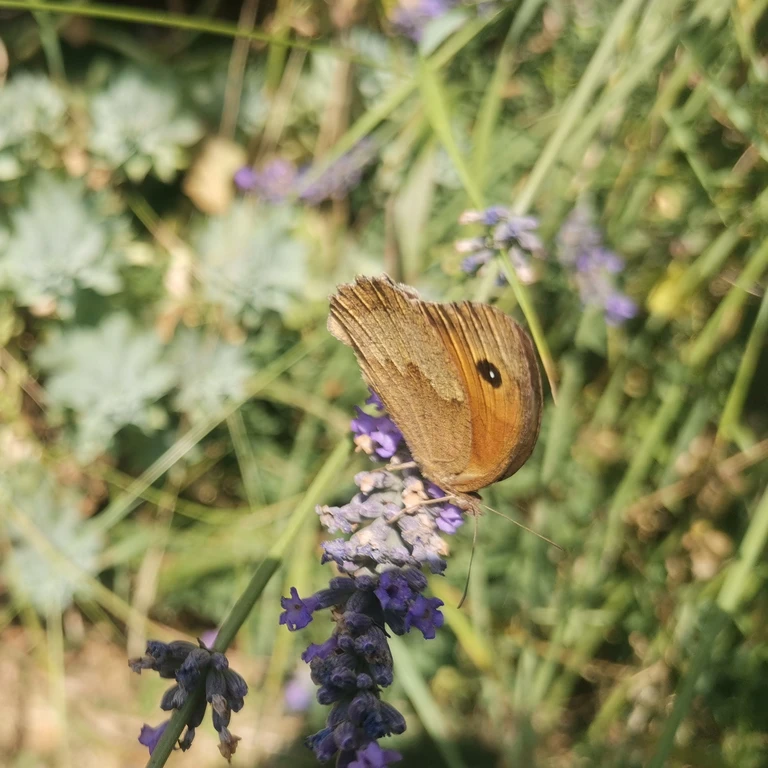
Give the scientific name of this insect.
Maniola jurtina
